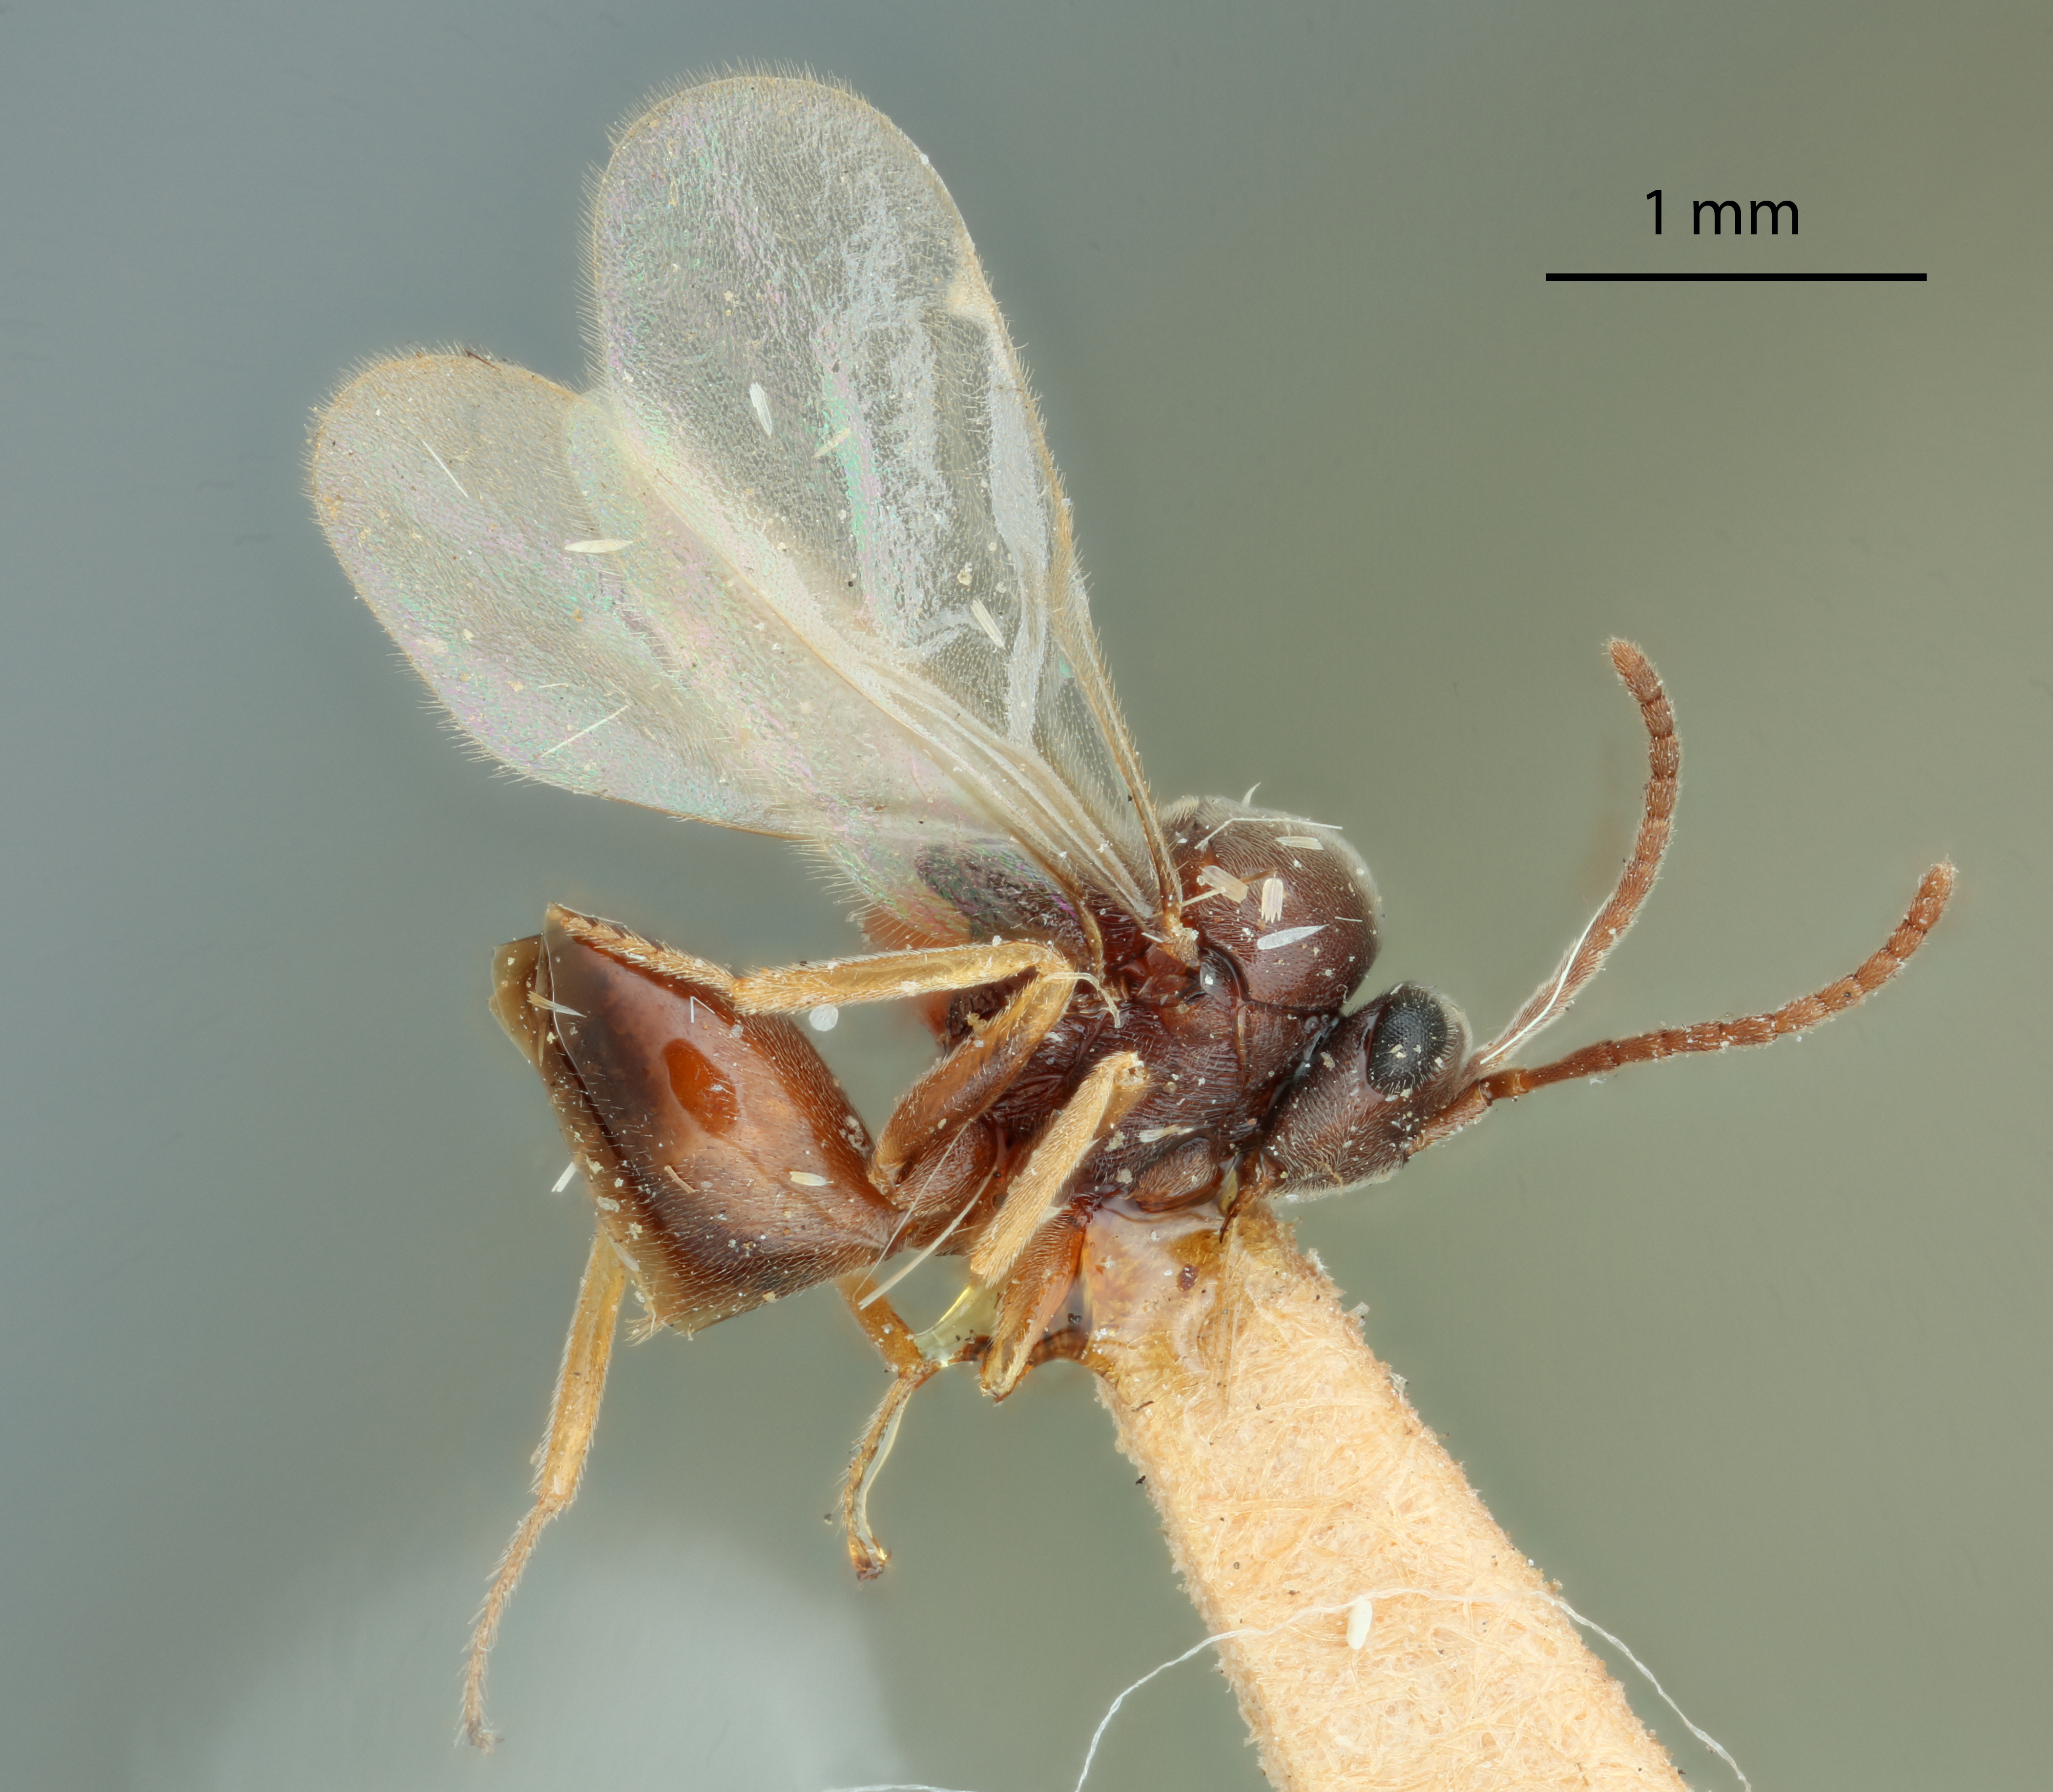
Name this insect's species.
Stilbula montana
